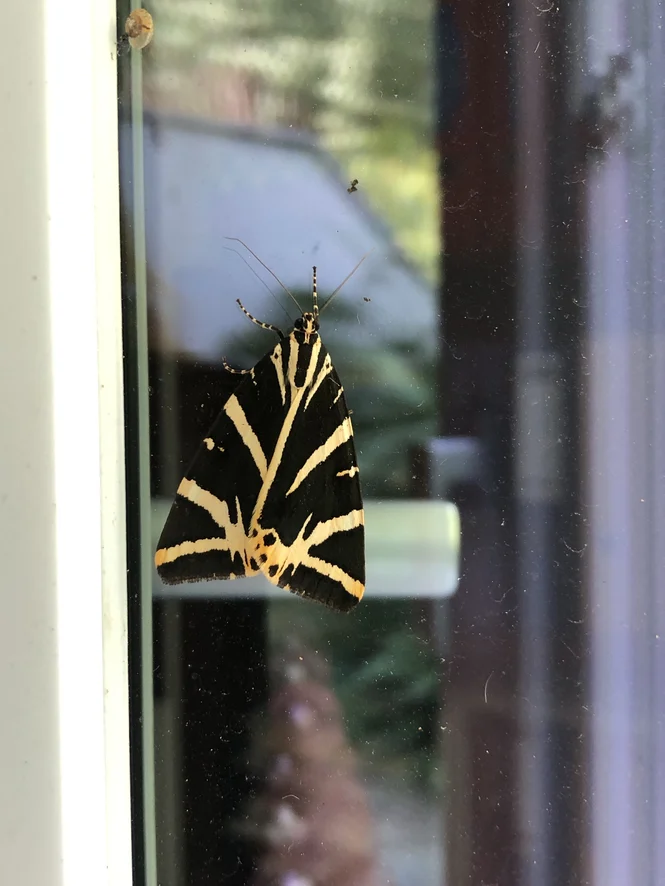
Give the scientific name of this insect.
Euplagia quadripunctaria
